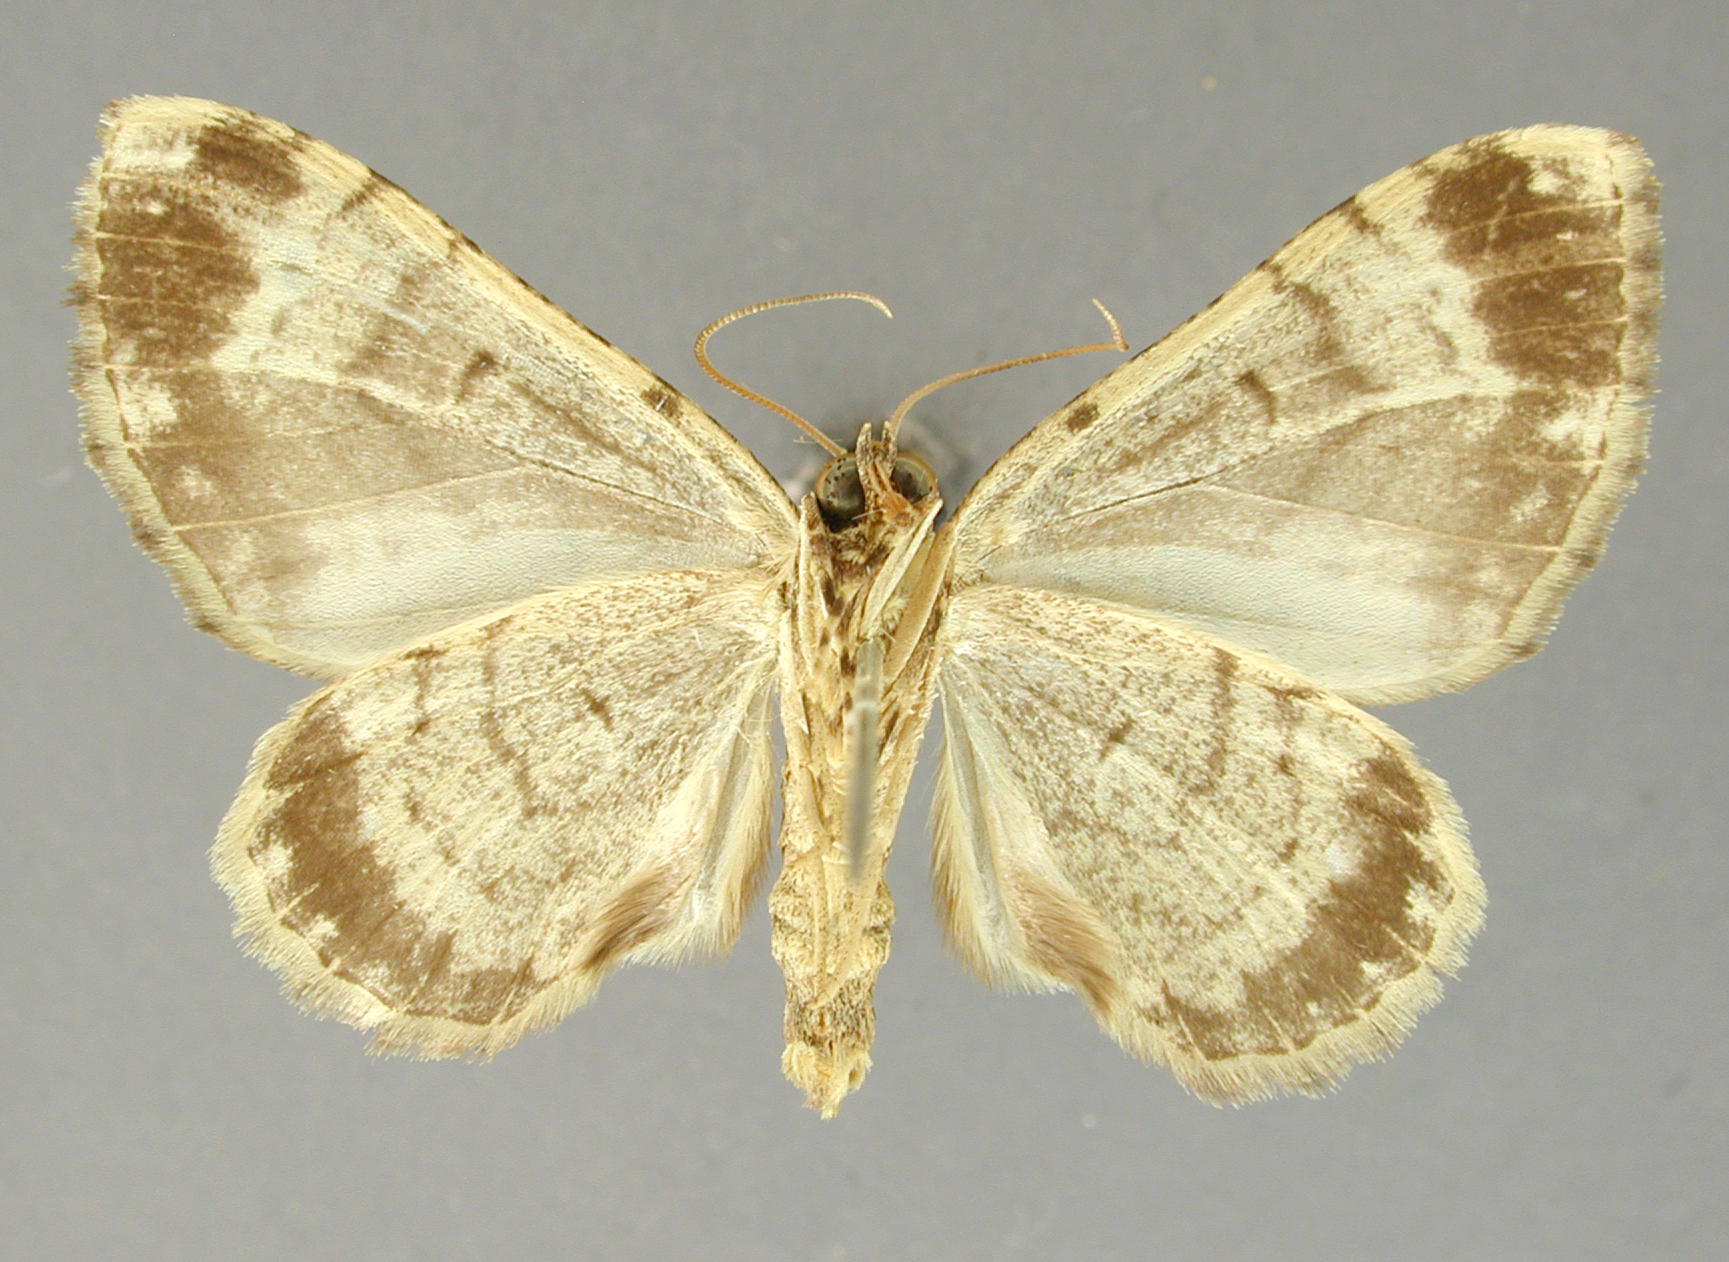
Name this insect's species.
Hammaptera herbosaria
